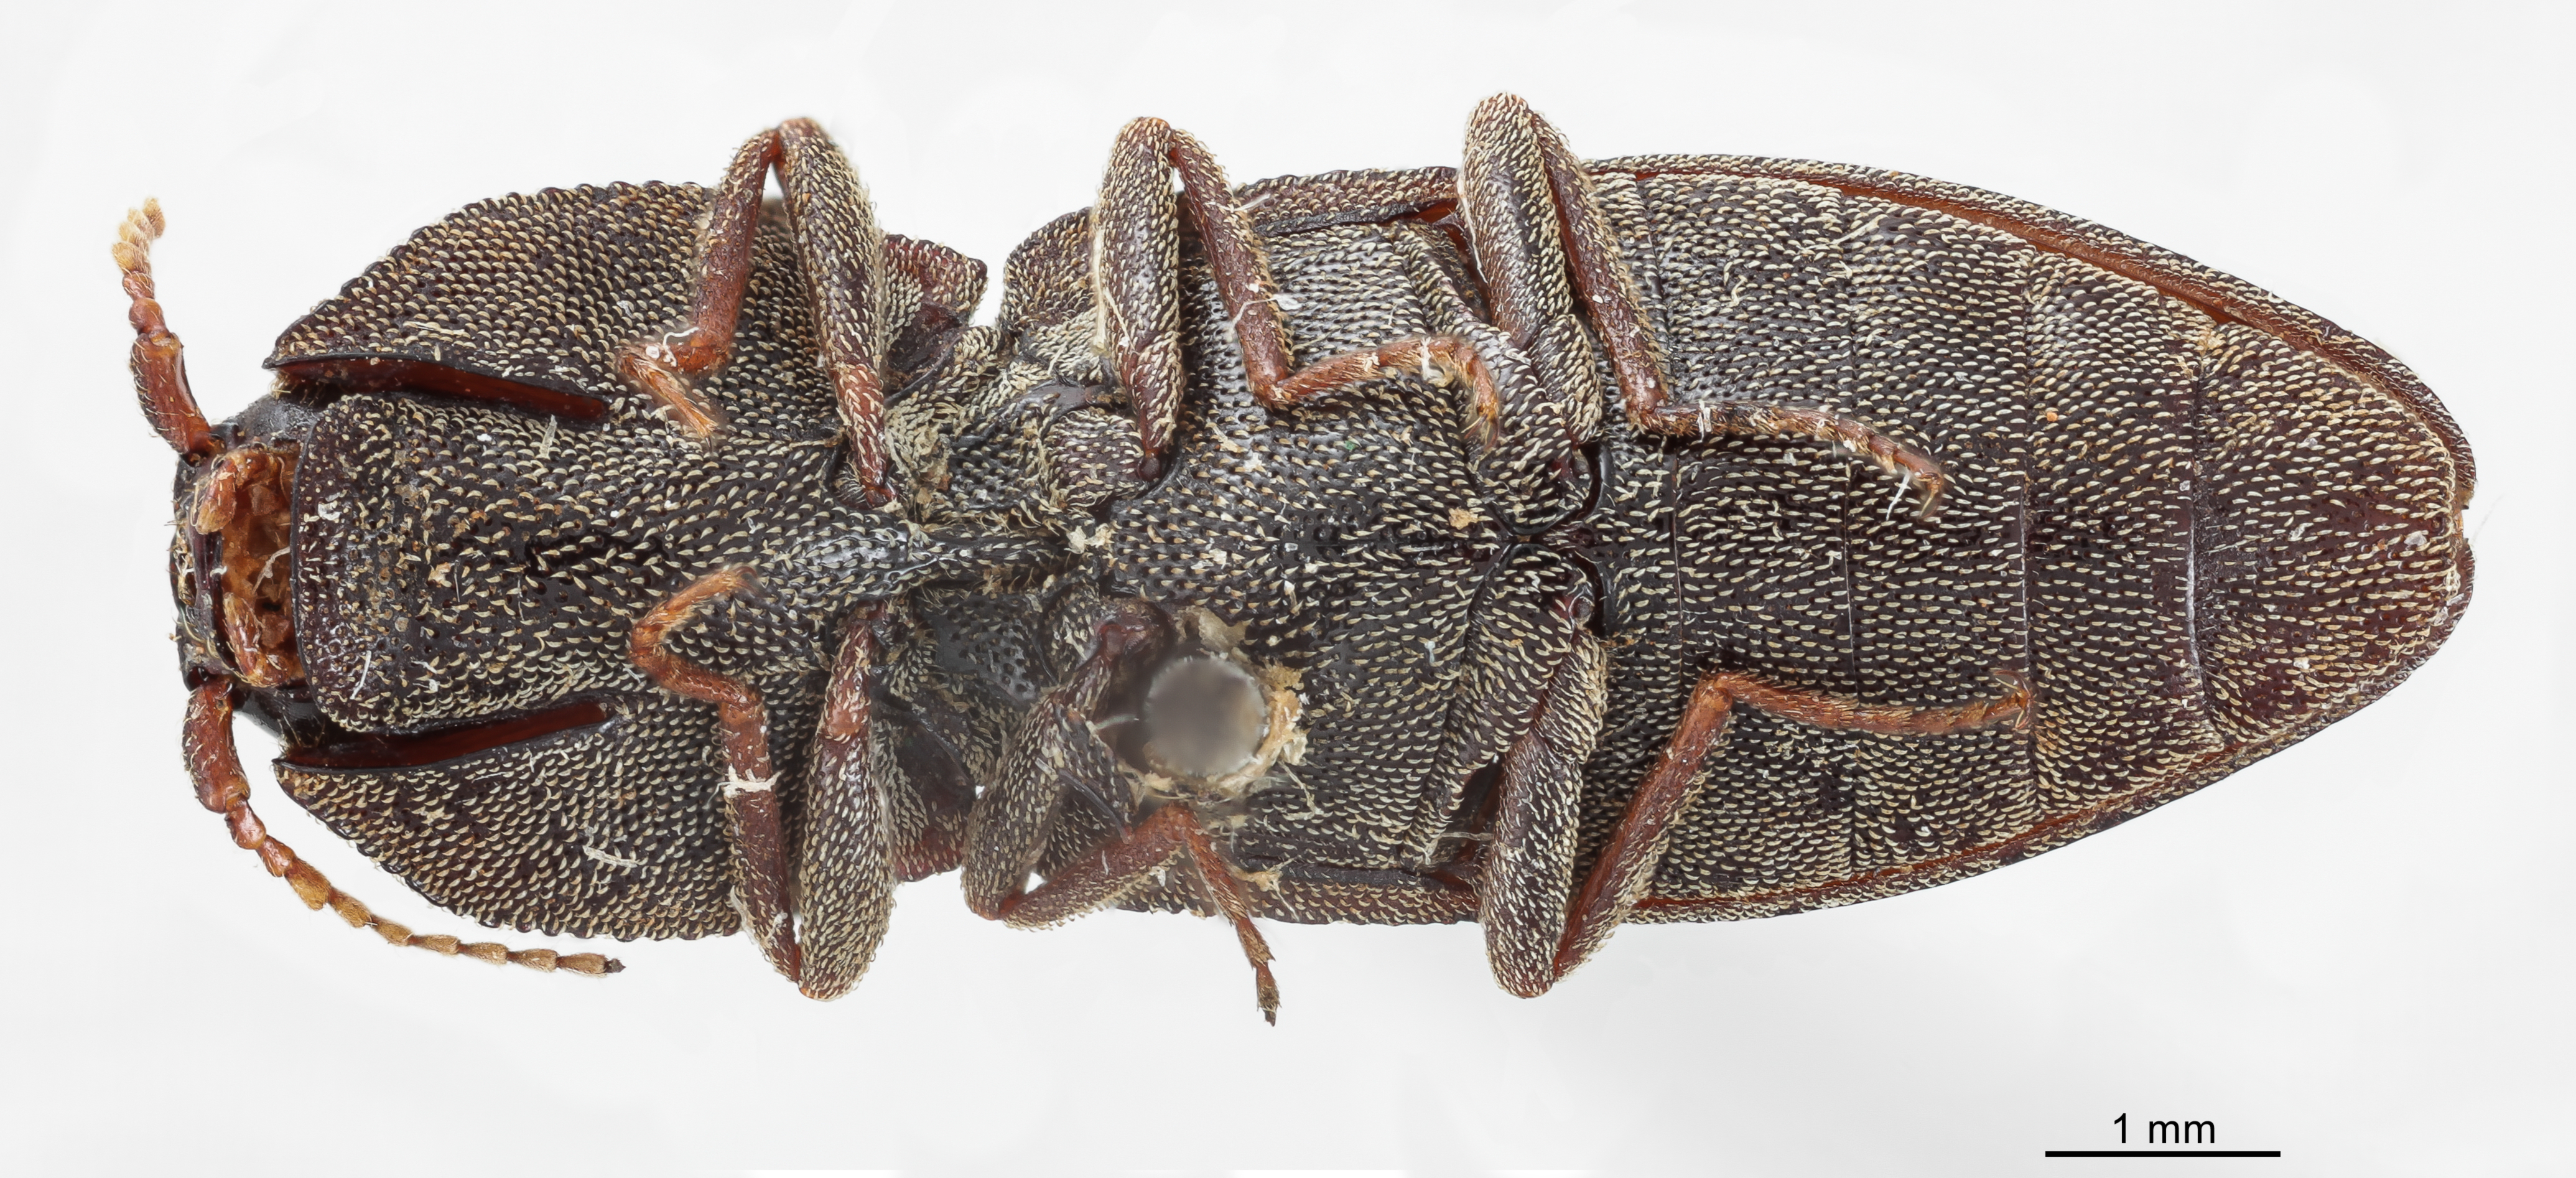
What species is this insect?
Compsolacon cognatus
